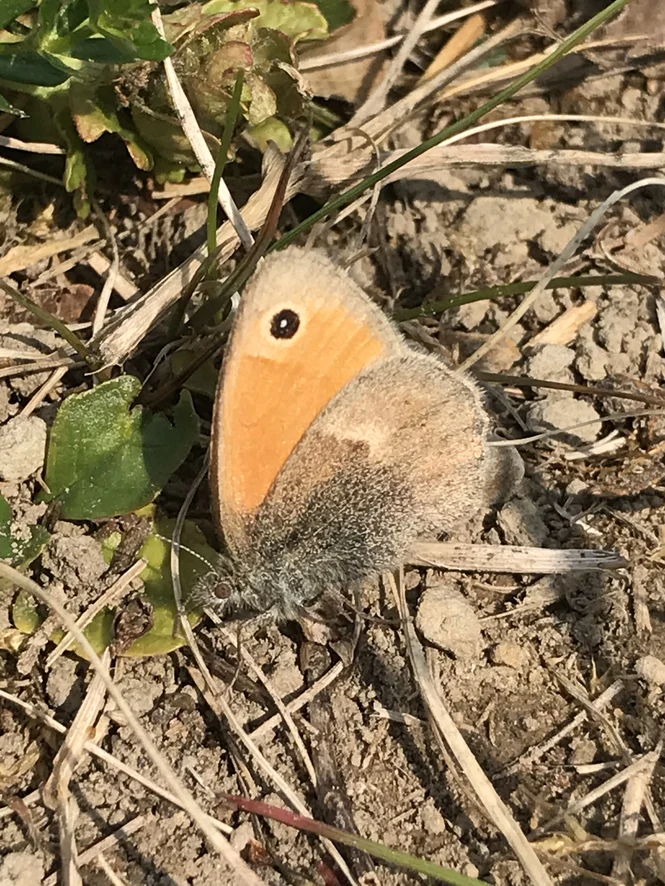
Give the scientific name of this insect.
Coenonympha pamphilus
